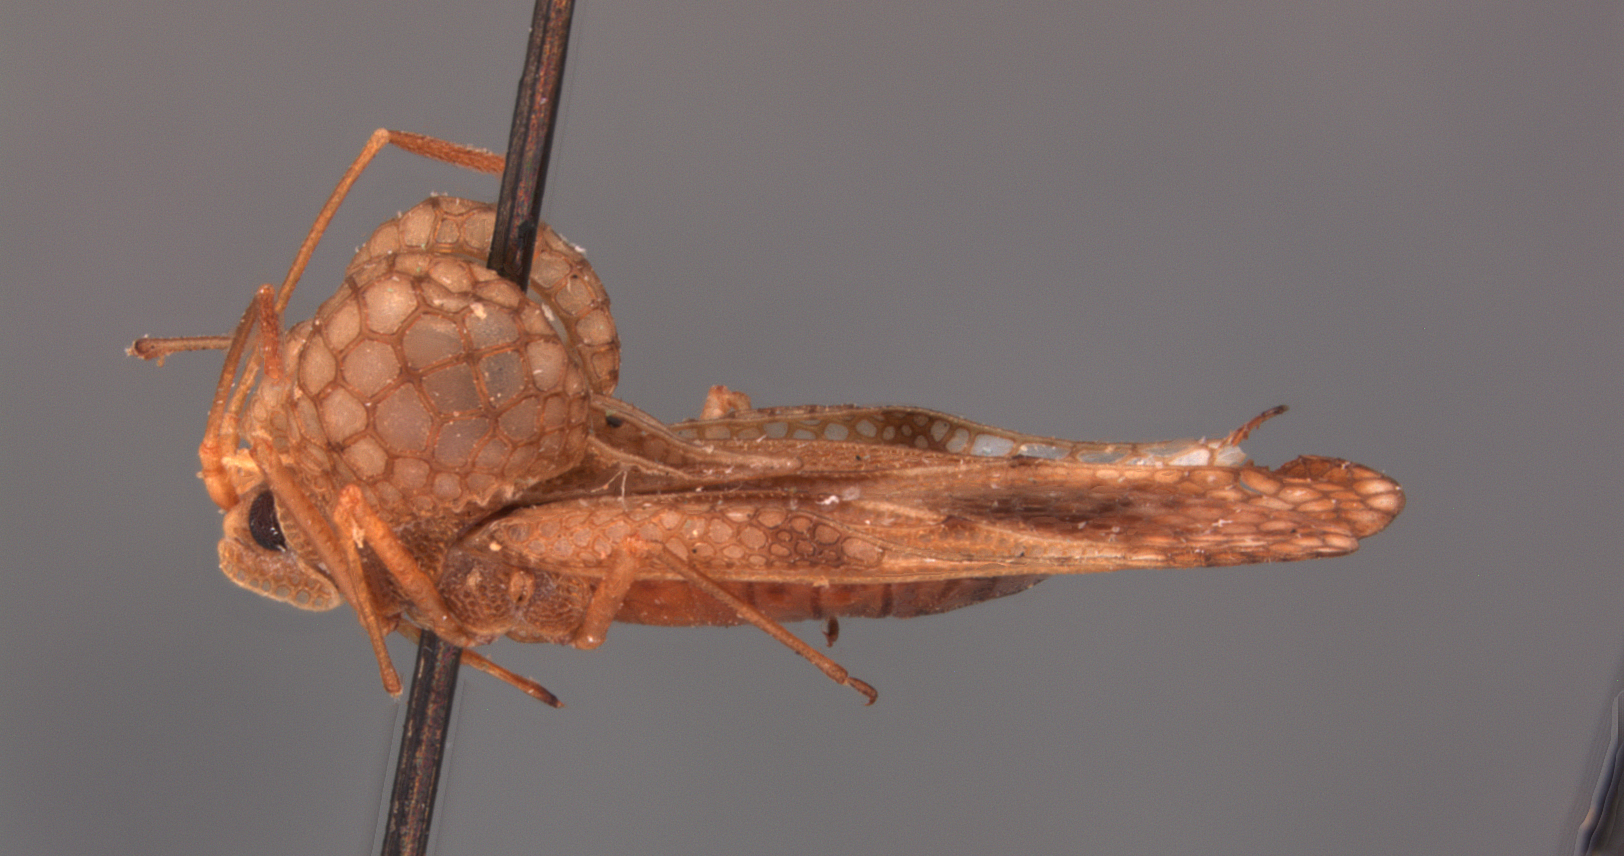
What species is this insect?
Xenotingis trepidantis
